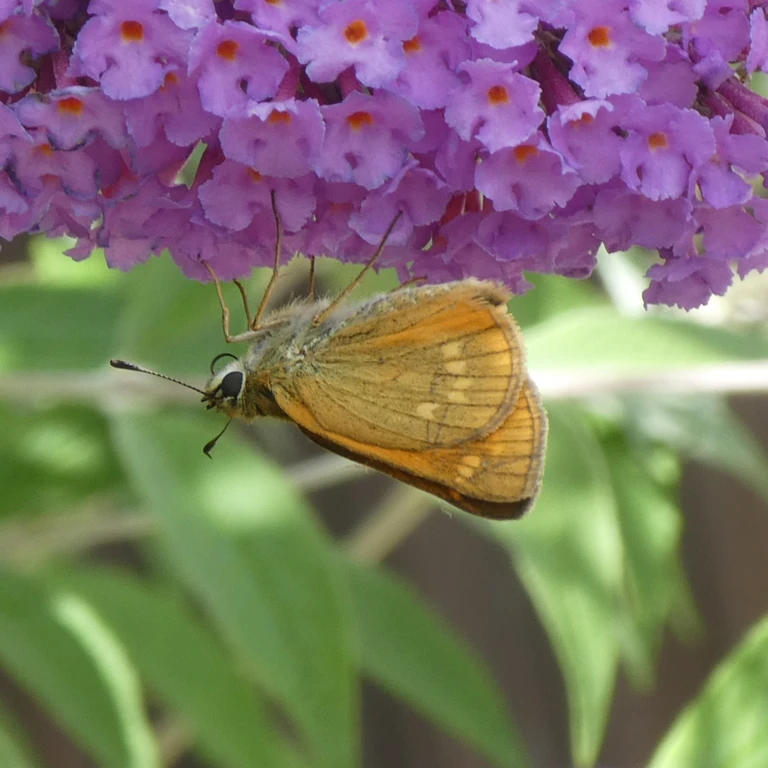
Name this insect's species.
Ochlodes sylvanus (also Ochlodes venata)
